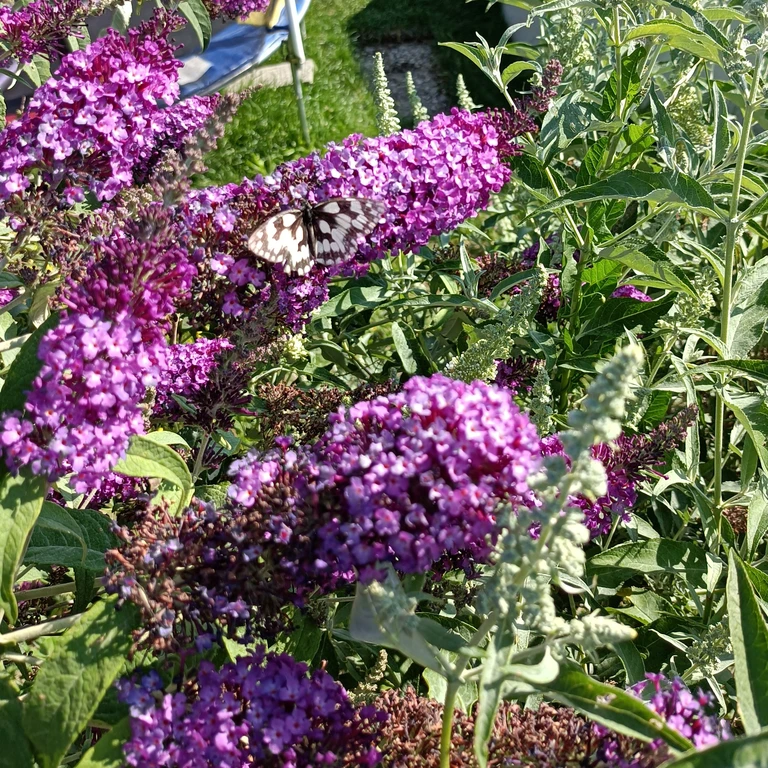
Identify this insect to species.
Melanargia galathea
